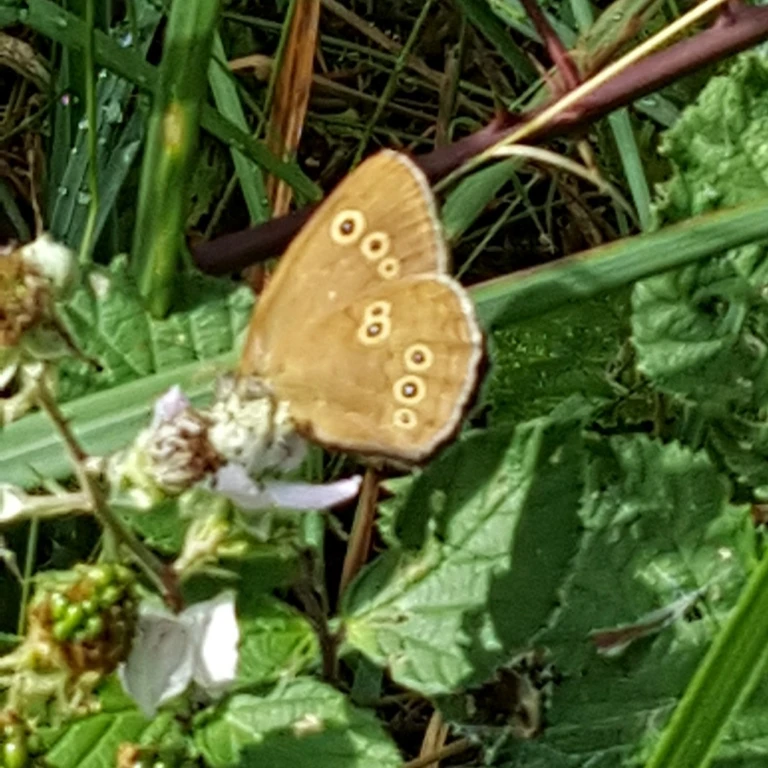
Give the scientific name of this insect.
Aphantopus hyperantus
